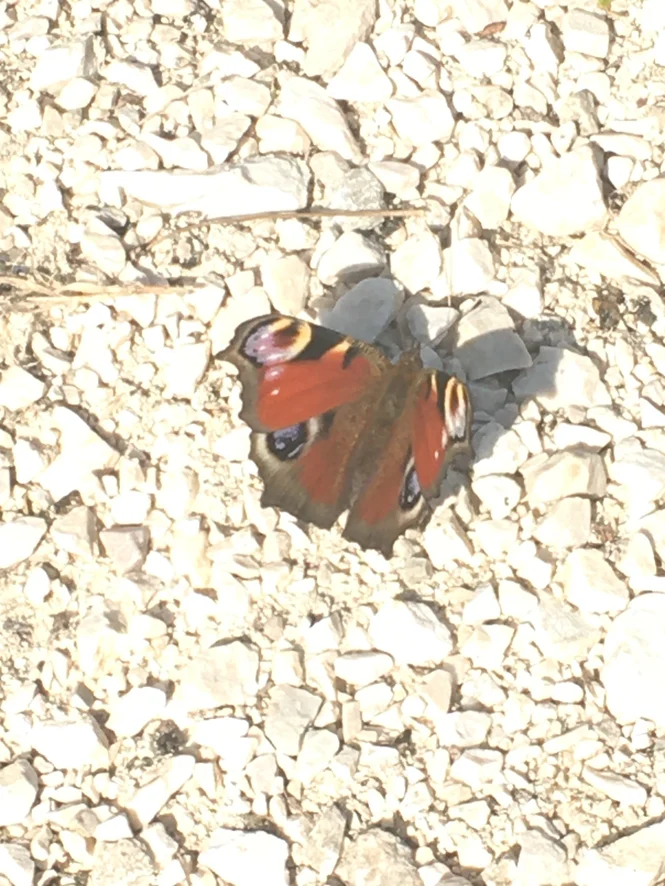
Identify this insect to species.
Aglais io
